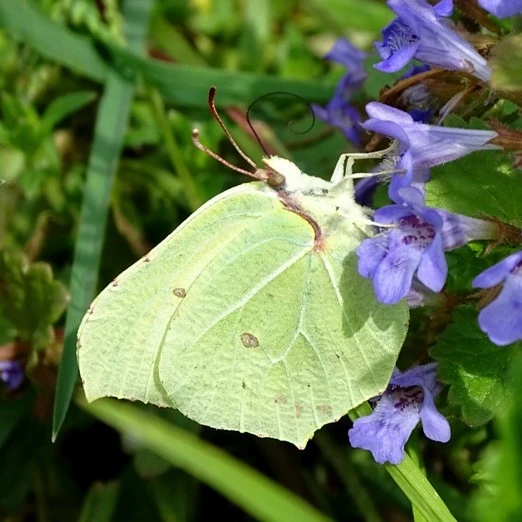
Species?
Gonepteryx rhamni
